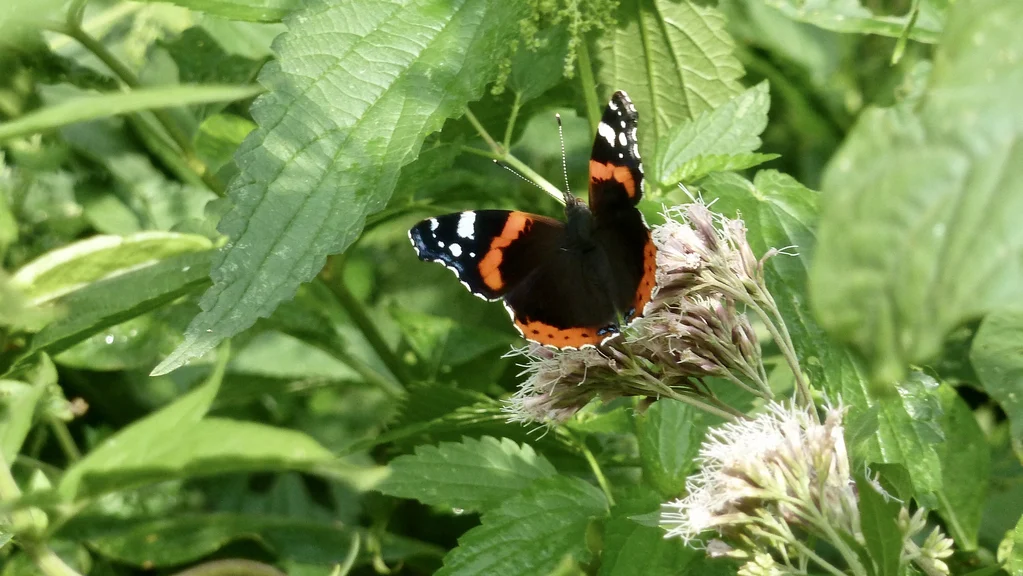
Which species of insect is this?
Vanessa atalanta
